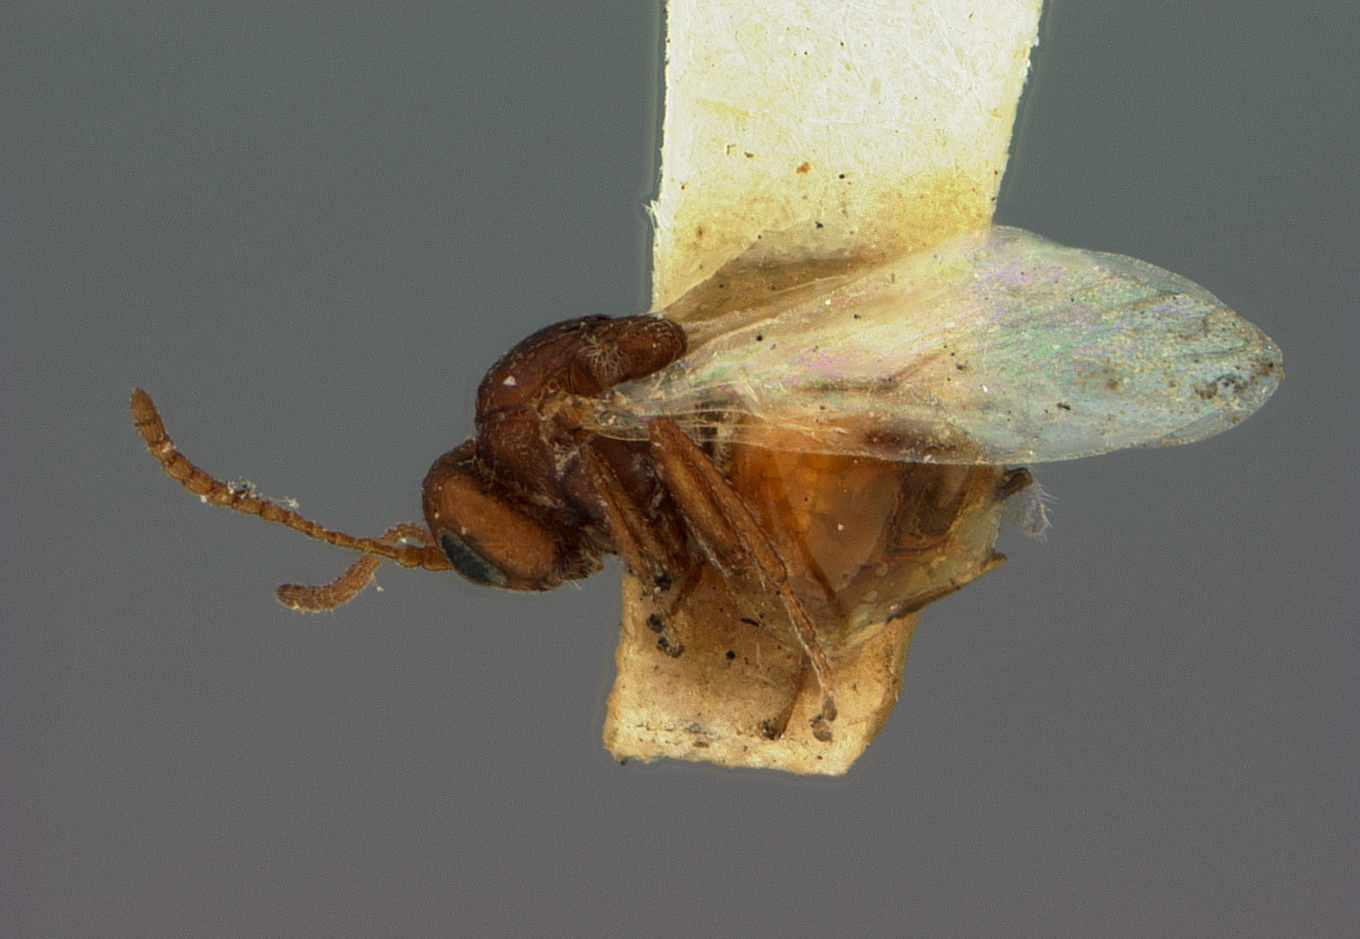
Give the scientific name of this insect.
Cynips quercus
